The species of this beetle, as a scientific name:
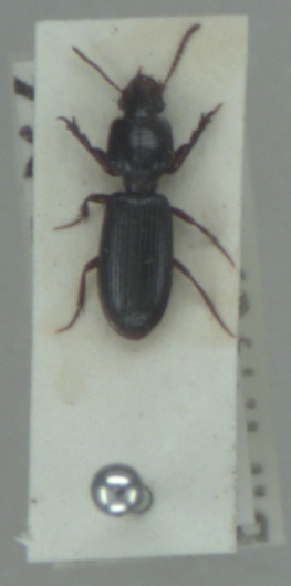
Clivina fossor
